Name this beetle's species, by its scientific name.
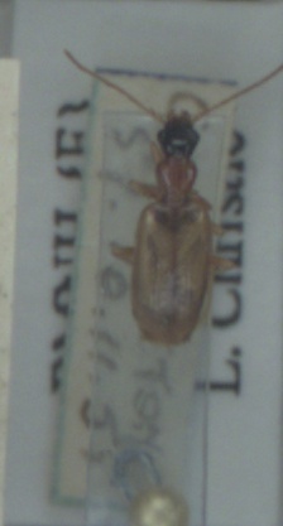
Demetrias atricapillus
